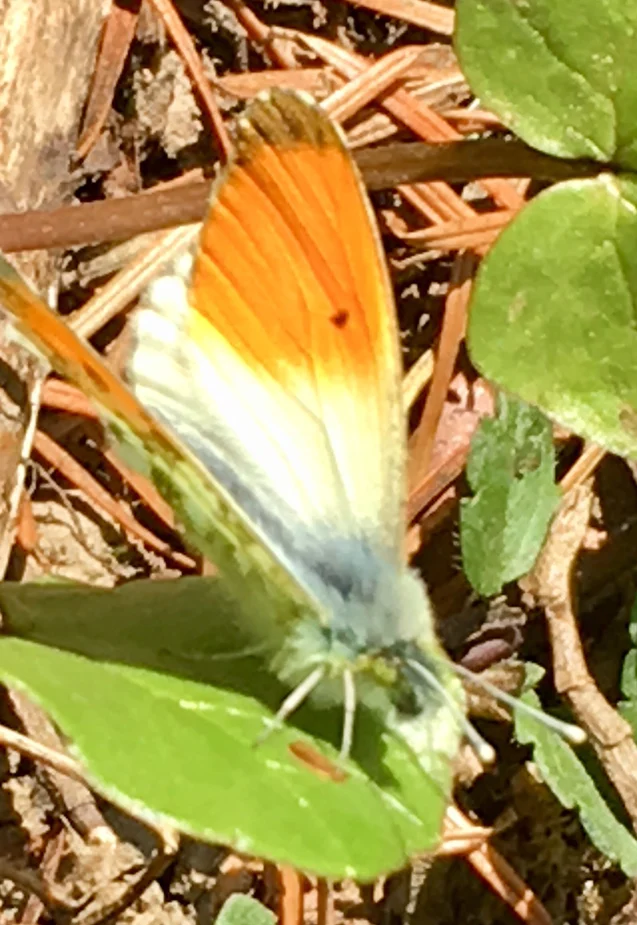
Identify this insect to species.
Anthocharis cardamines
